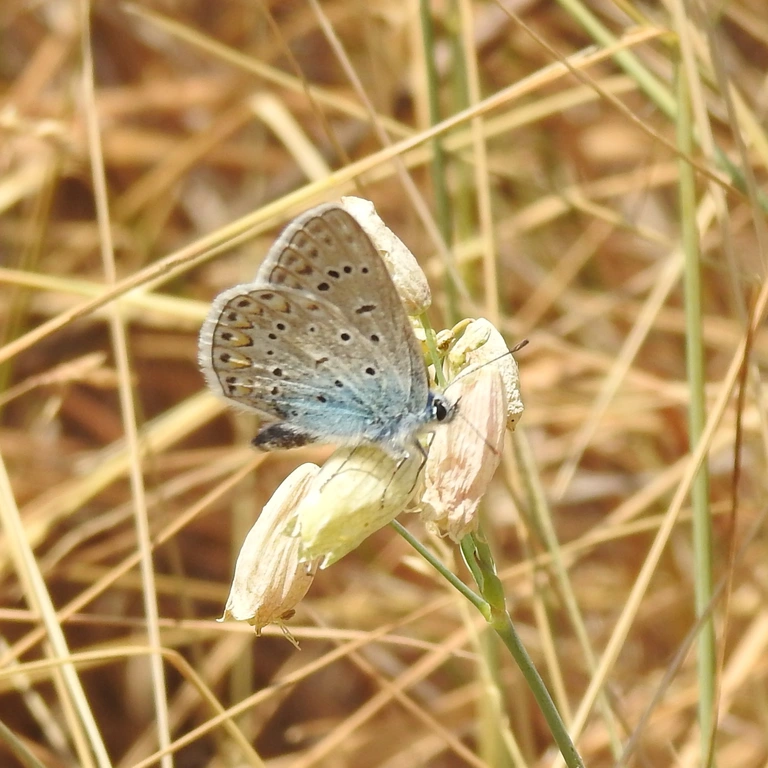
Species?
Polyommatus icarus
